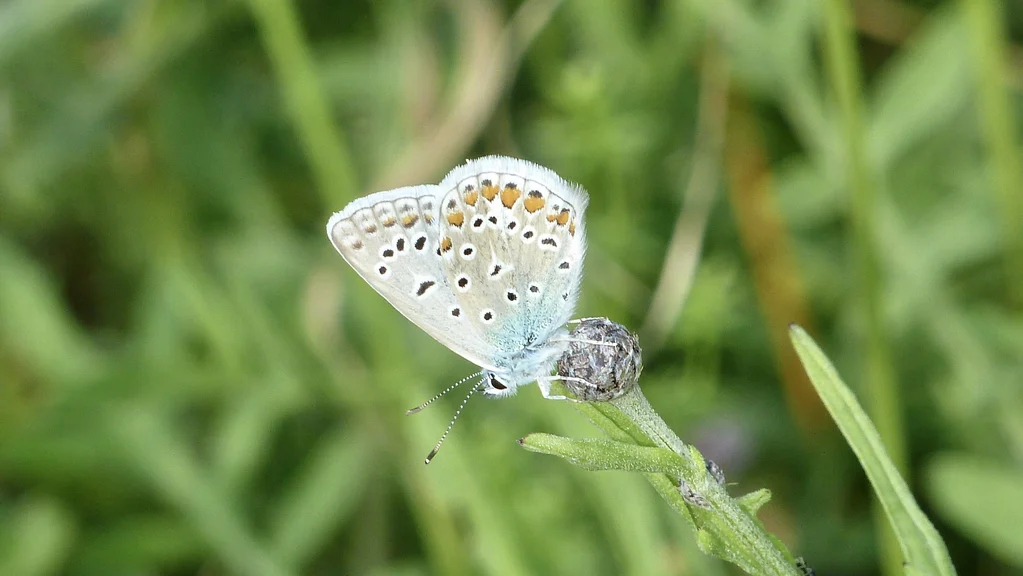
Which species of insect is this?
Polyommatus icarus
